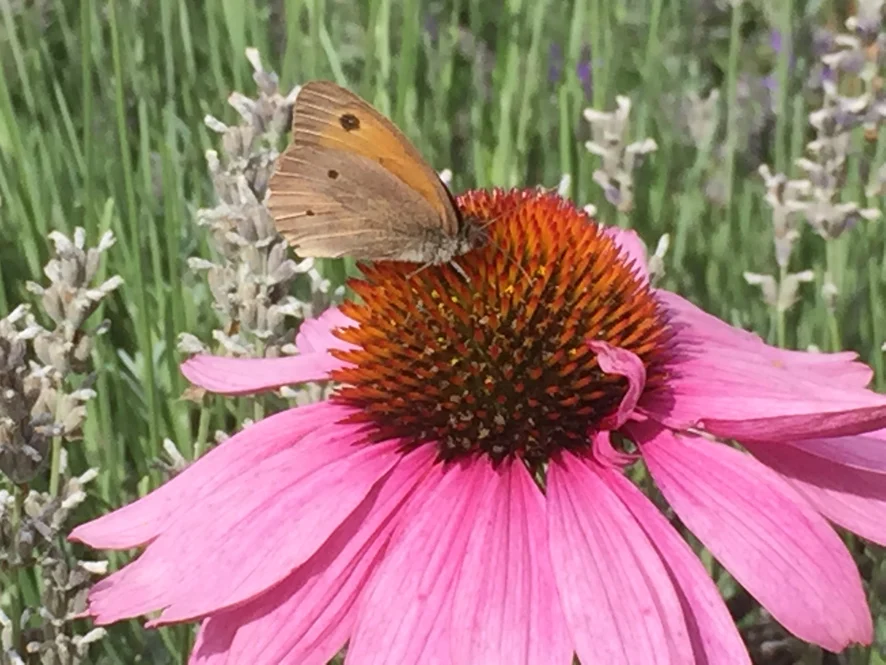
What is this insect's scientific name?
Maniola jurtina
